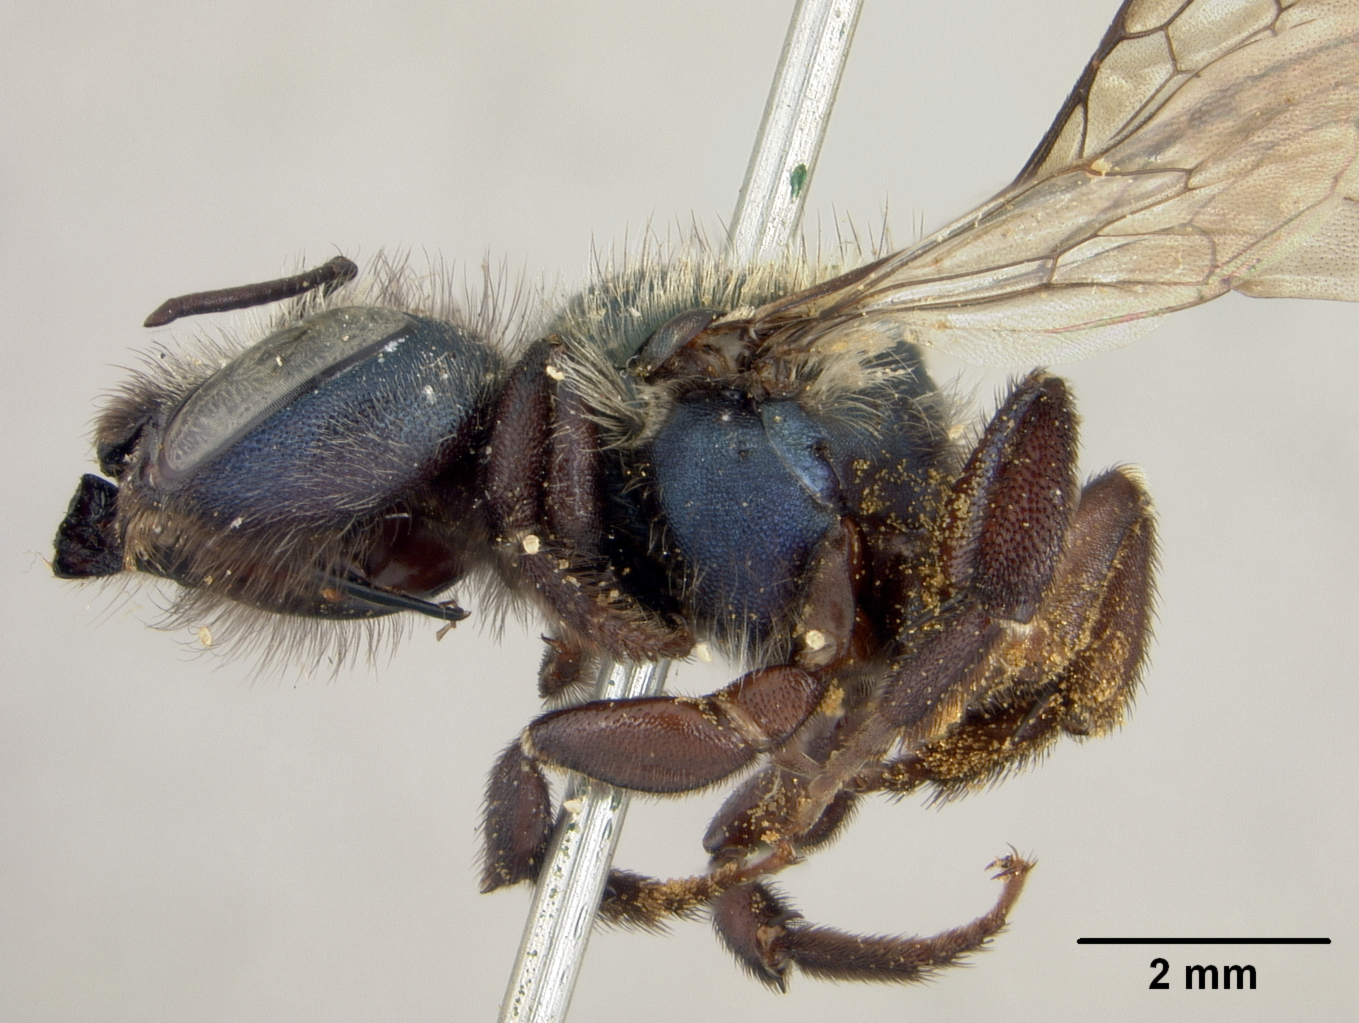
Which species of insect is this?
Osmia senior
